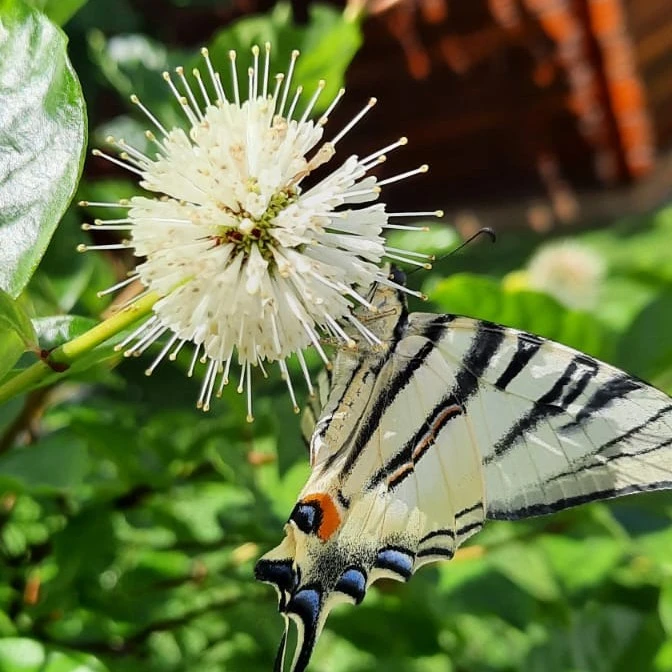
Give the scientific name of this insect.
Iphiclides podalirius
